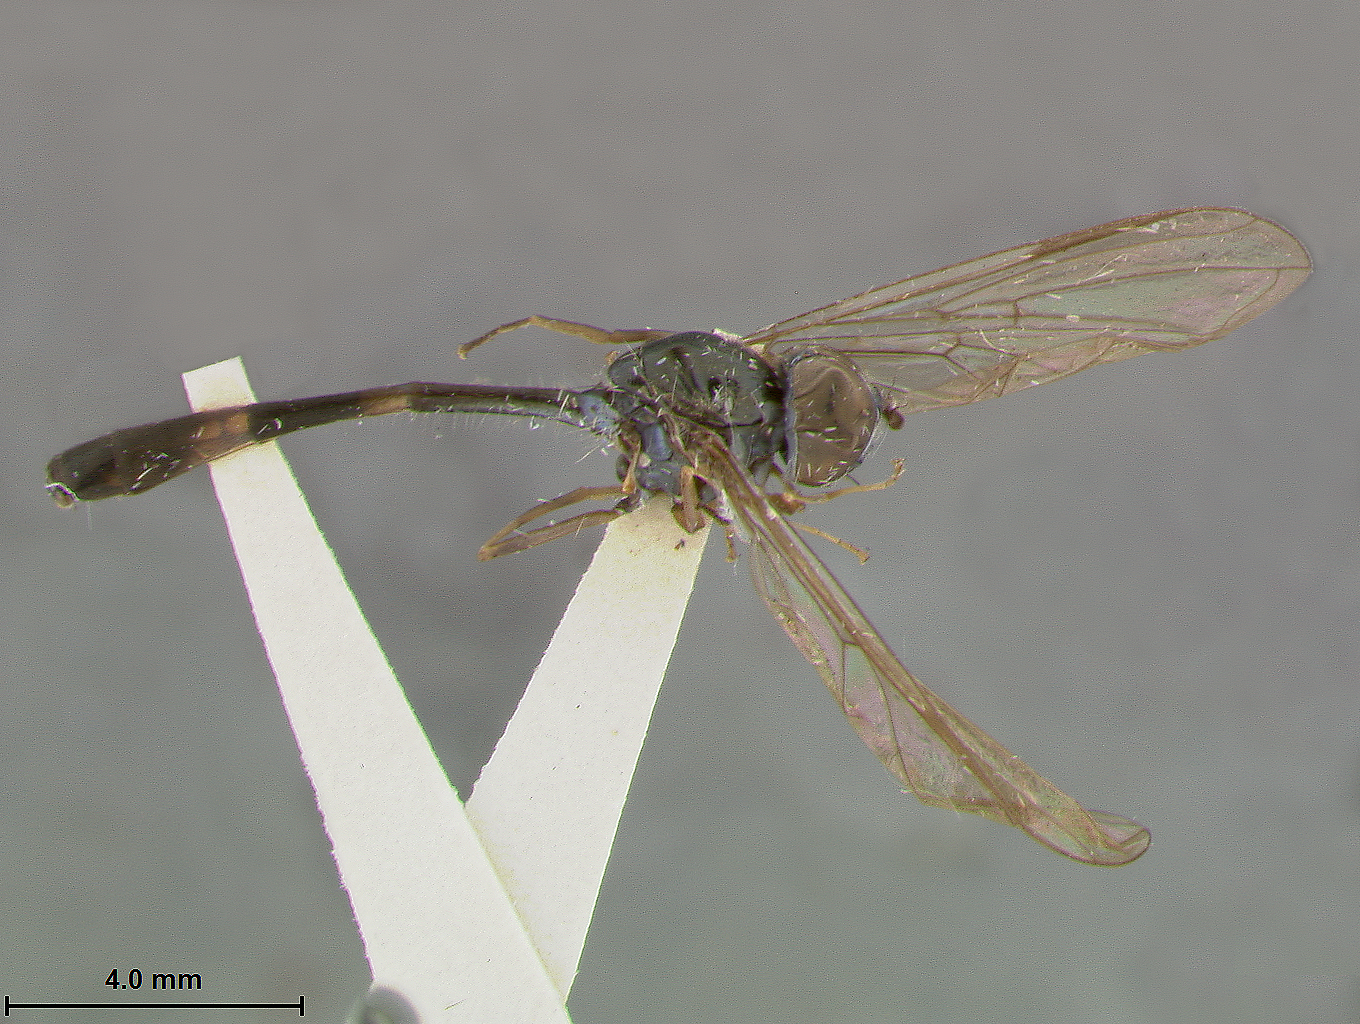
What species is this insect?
Baccha attenuata
